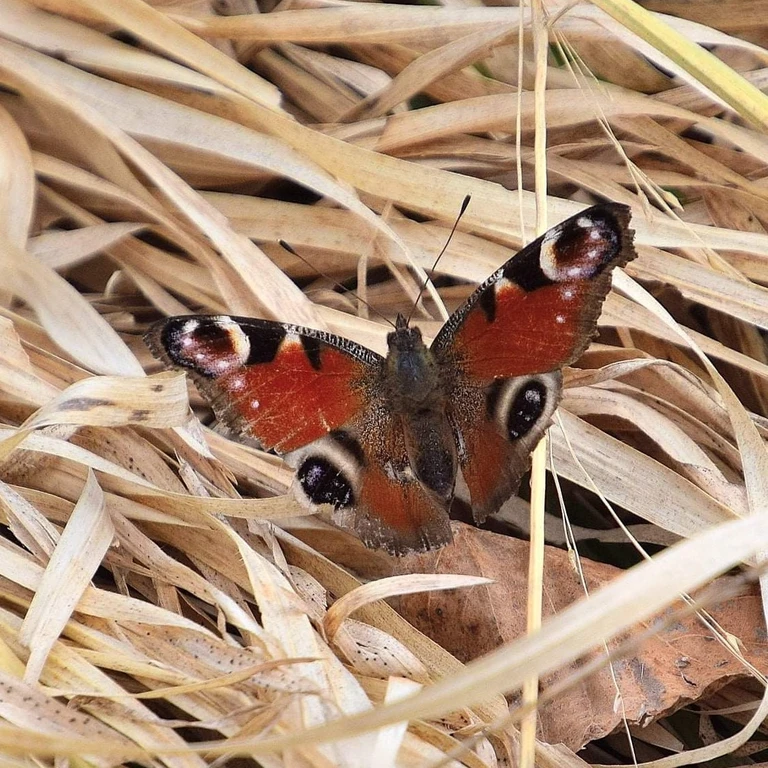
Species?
Aglais io
